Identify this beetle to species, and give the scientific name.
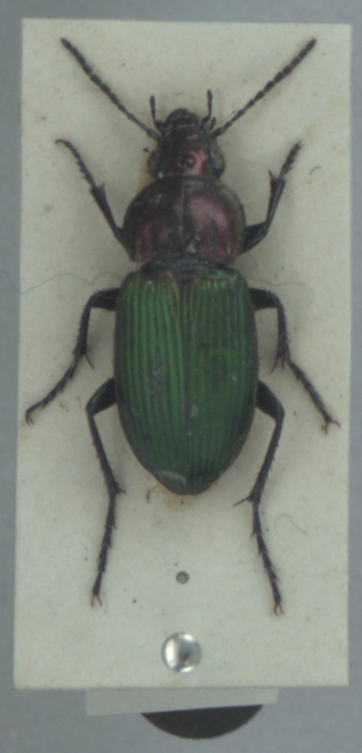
Poecilus kugelanni
